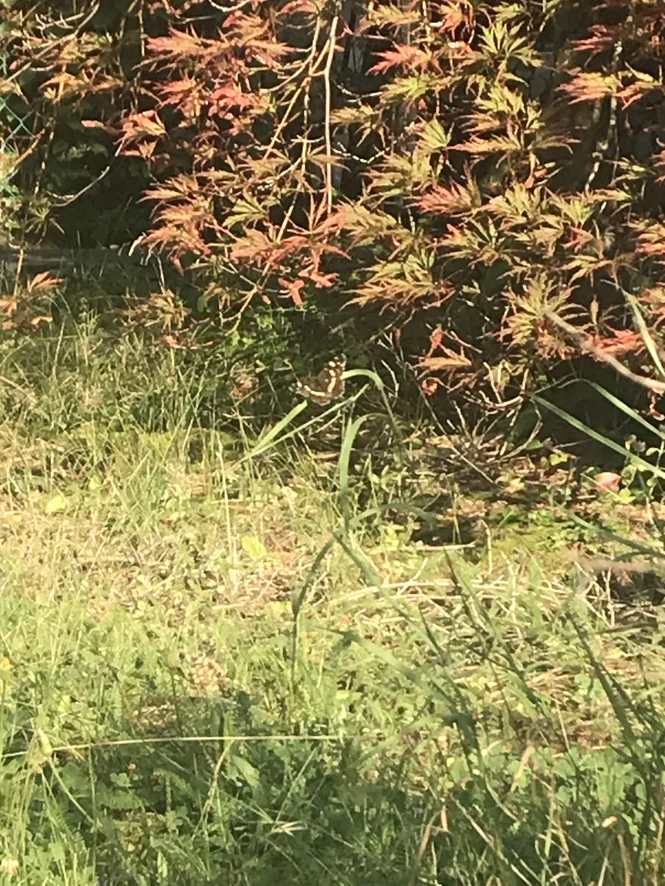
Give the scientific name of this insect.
Araschnia levana
